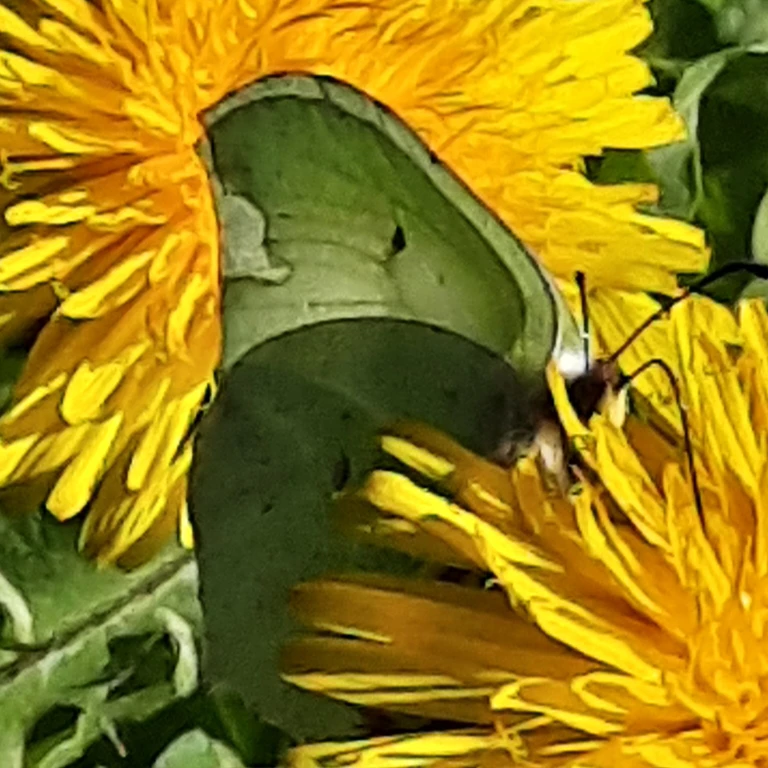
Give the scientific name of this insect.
Gonepteryx rhamni
